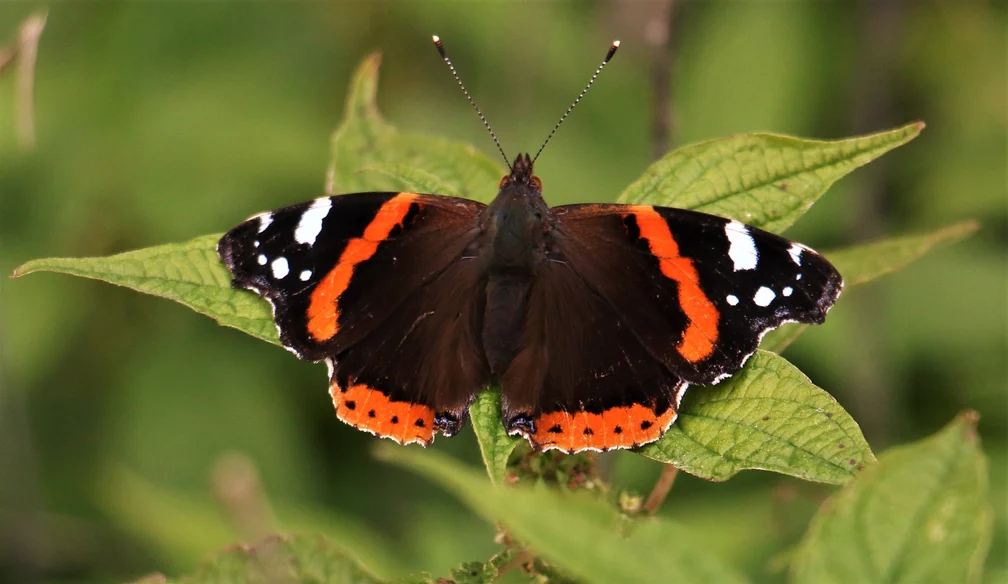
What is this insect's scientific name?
Vanessa atalanta
